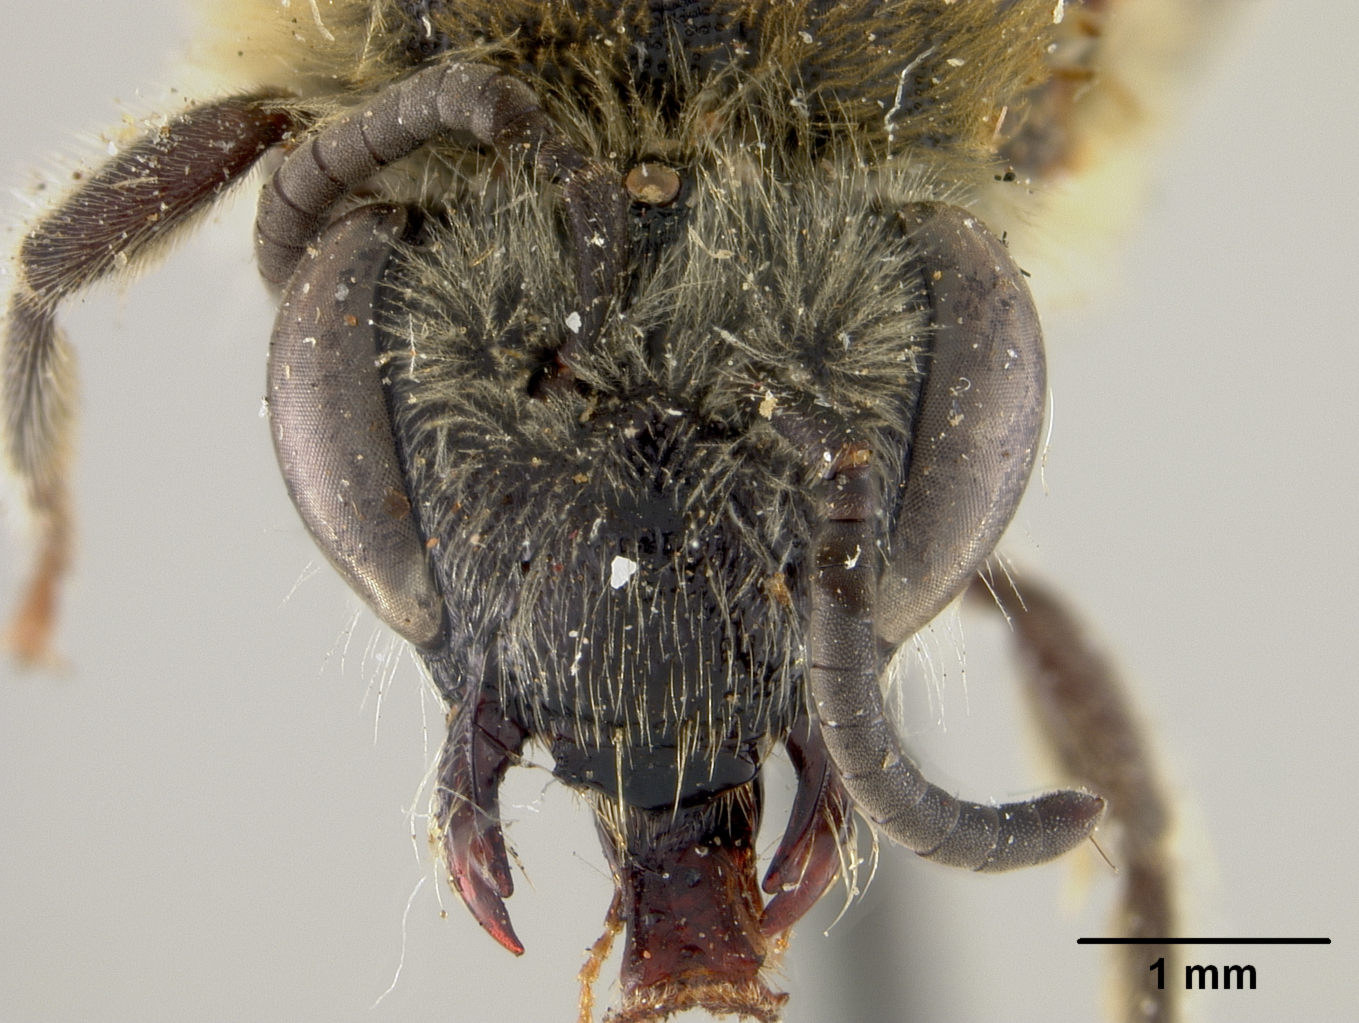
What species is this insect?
Colletes brimleyi
